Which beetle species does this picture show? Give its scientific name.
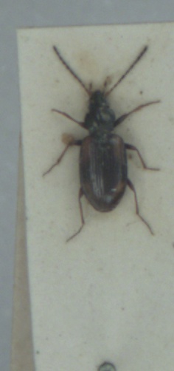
Bembidion bruxellense
